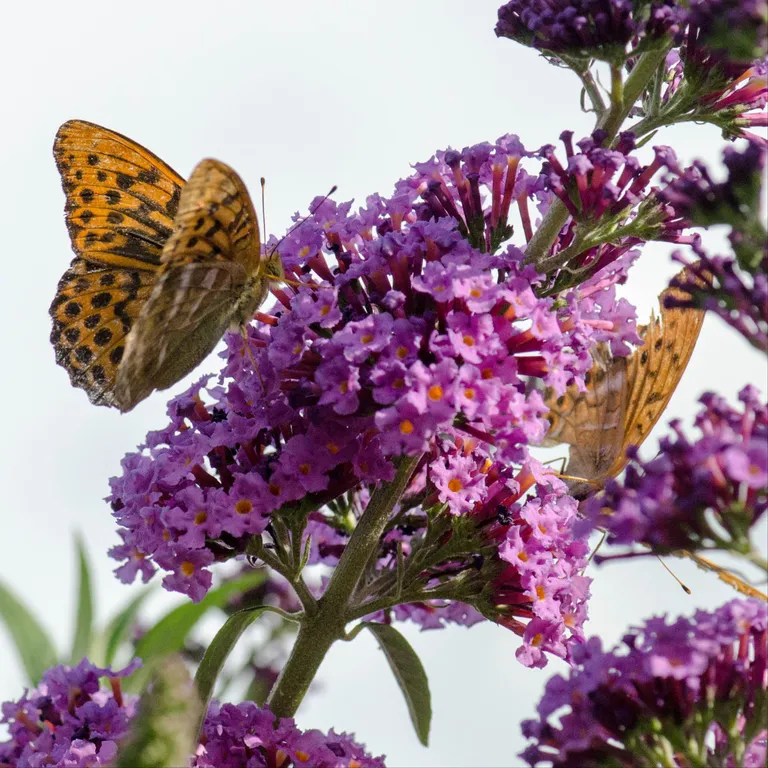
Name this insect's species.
Argynnis paphia
